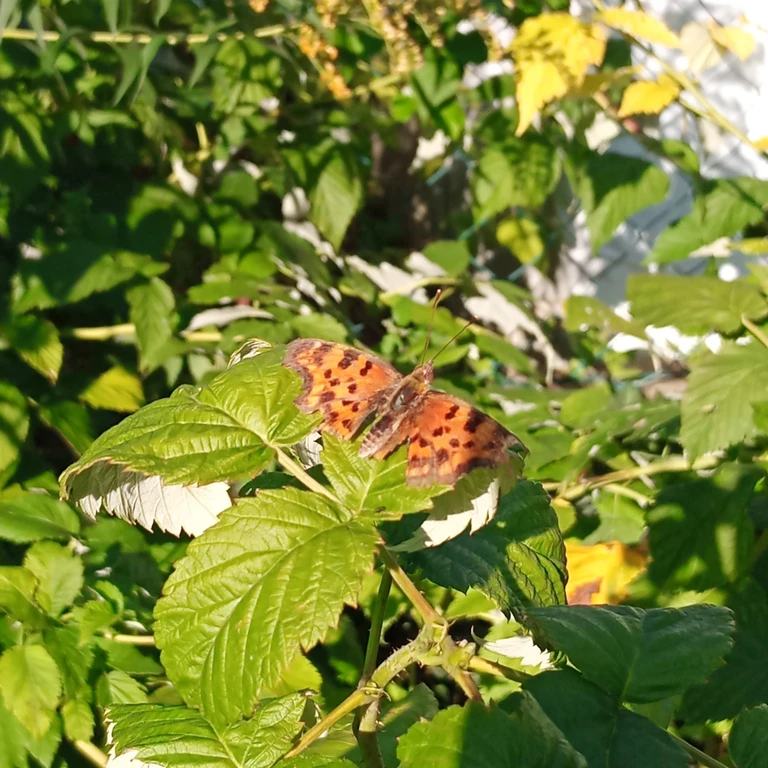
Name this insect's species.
Polygonia c-album
